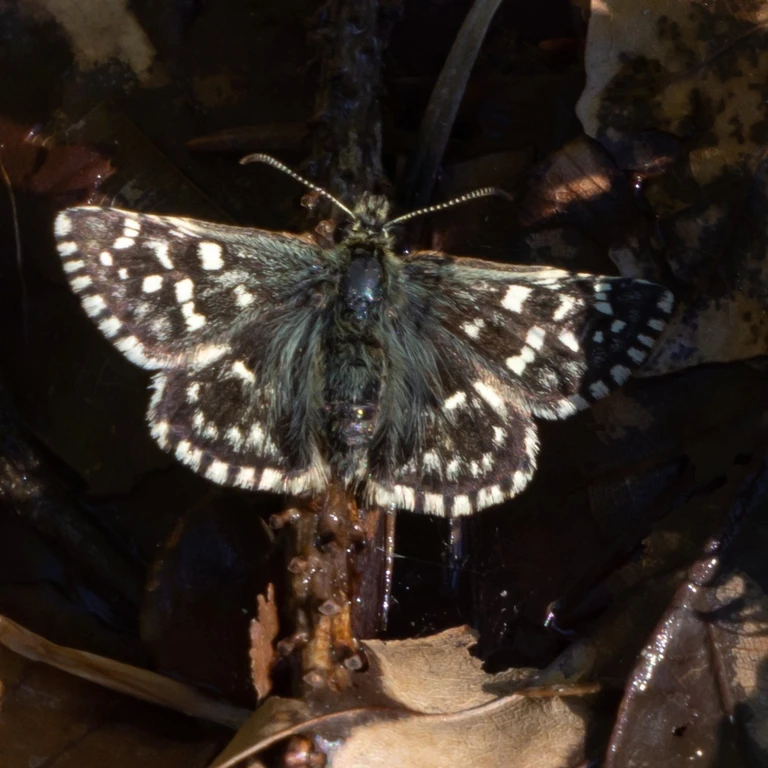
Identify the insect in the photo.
Pyrgus malvae
